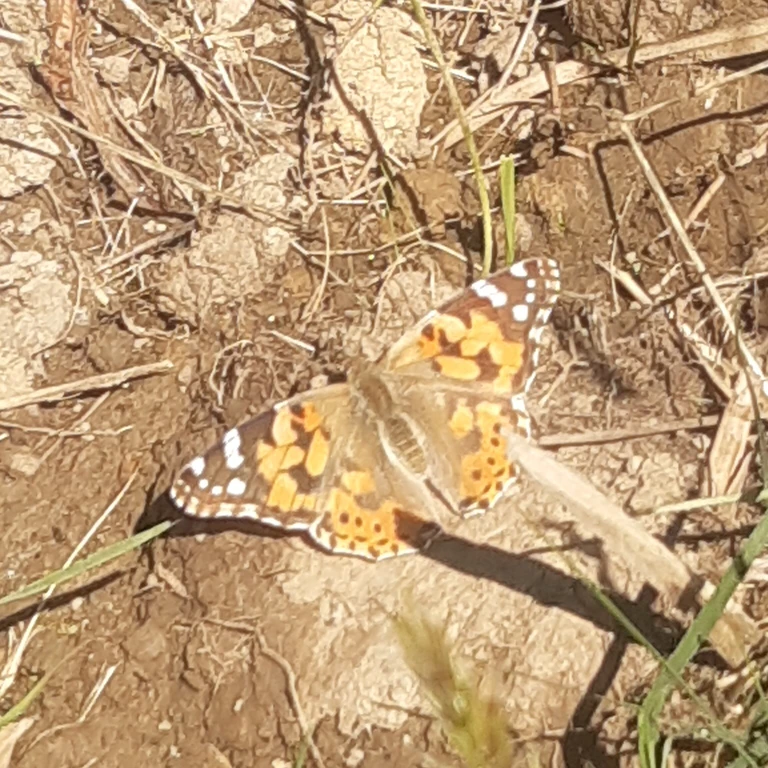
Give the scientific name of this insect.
Vanessa cardui
